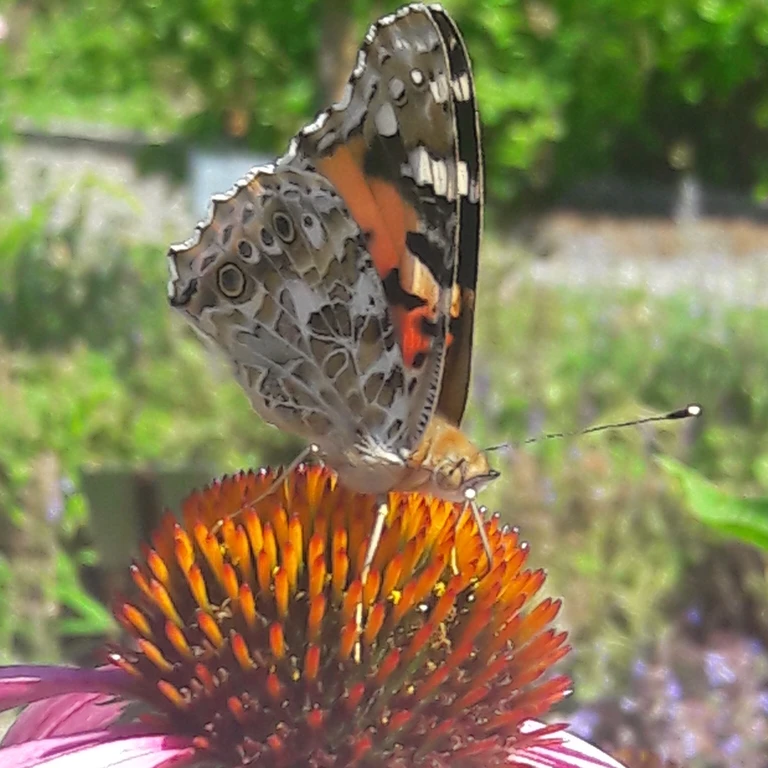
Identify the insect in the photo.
Vanessa cardui
